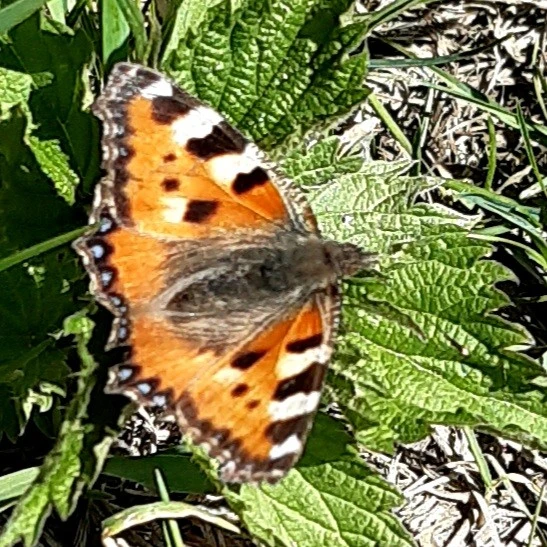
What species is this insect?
Aglais urticae
